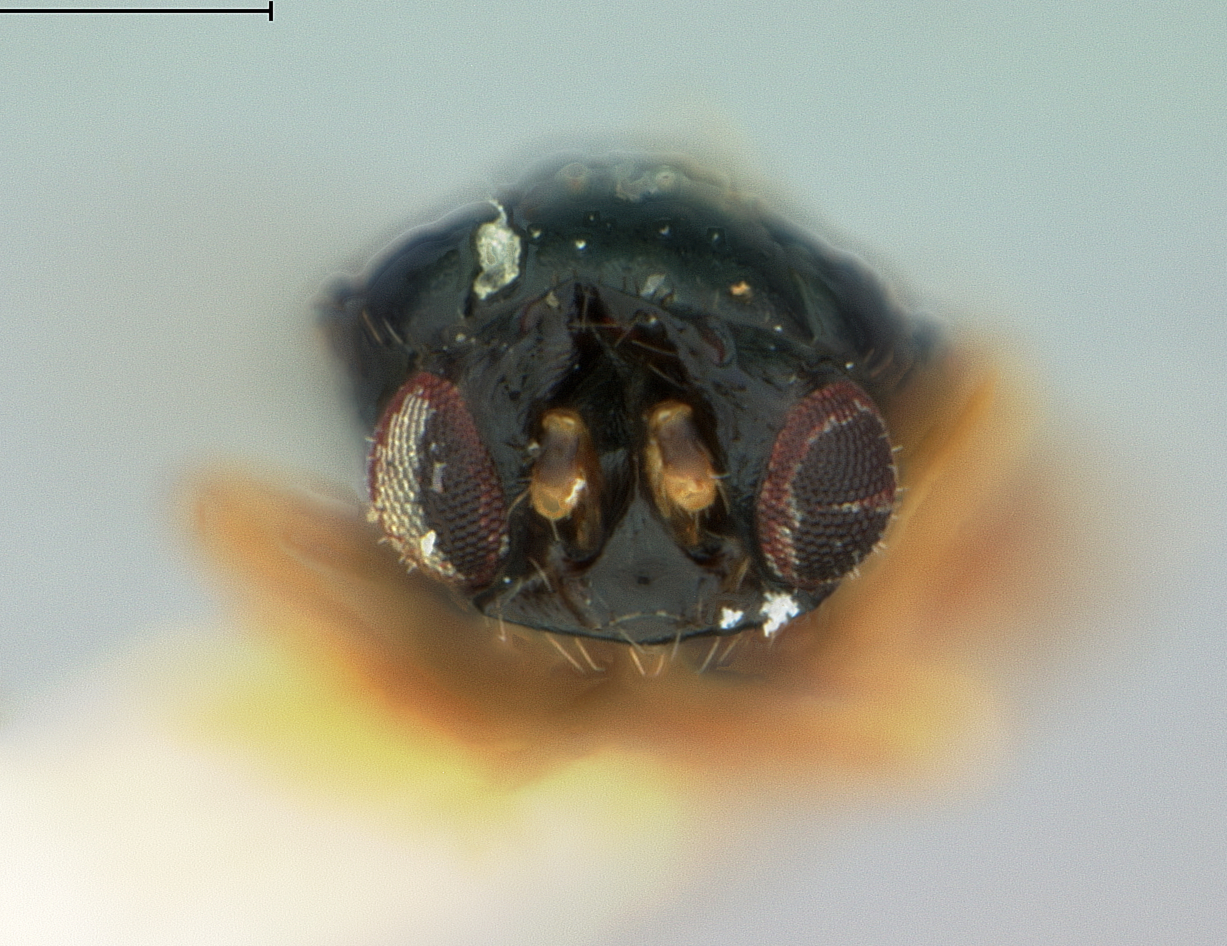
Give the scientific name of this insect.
Tetrastichus atamiensis
